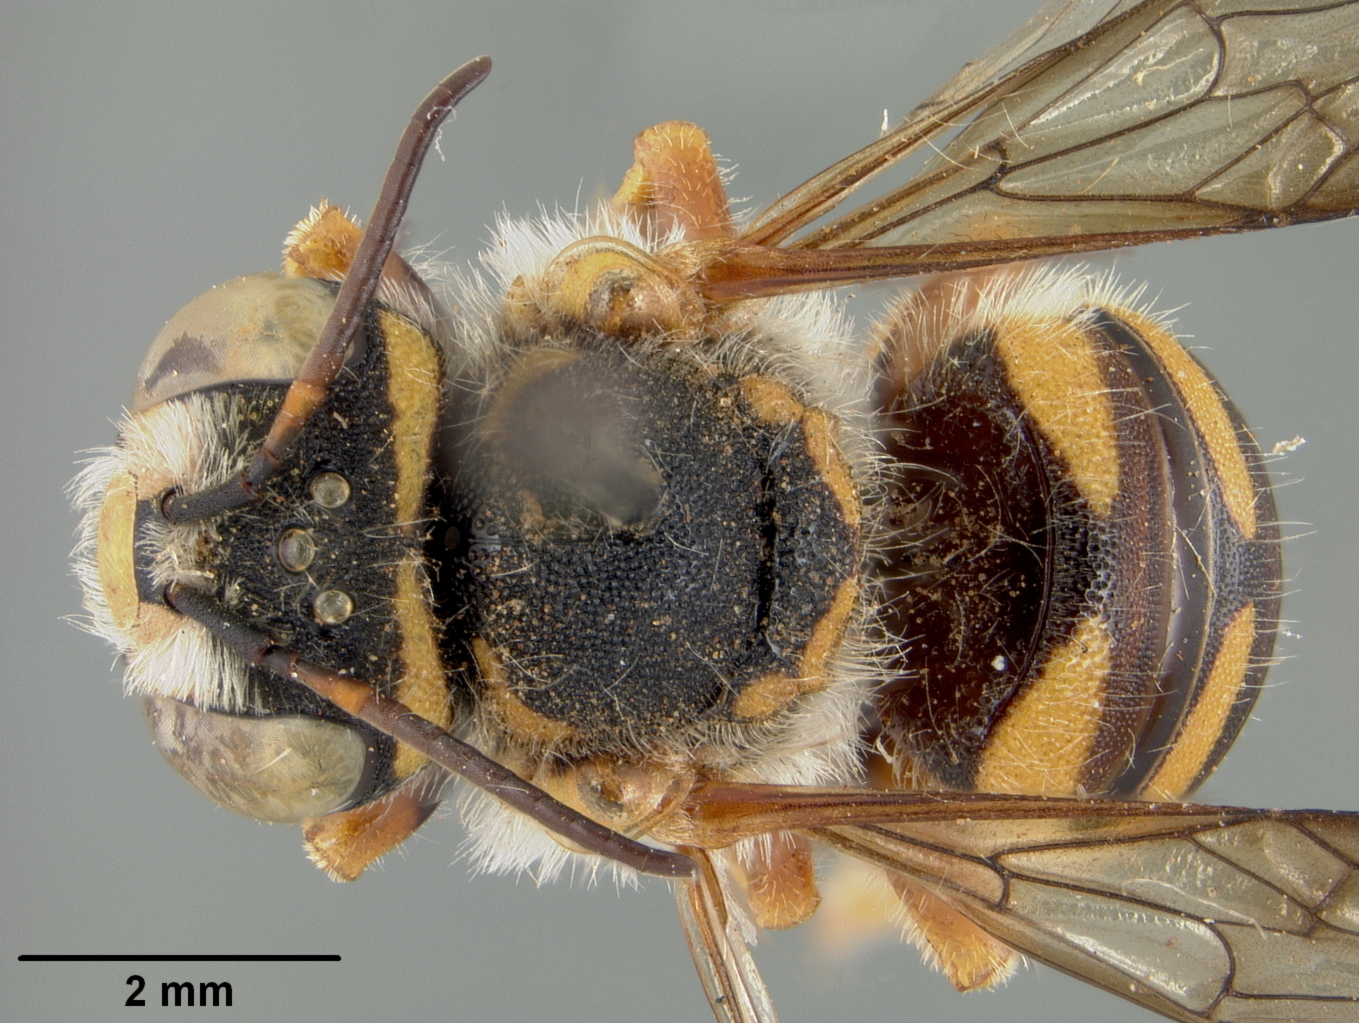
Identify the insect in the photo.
Anthidium asniense
